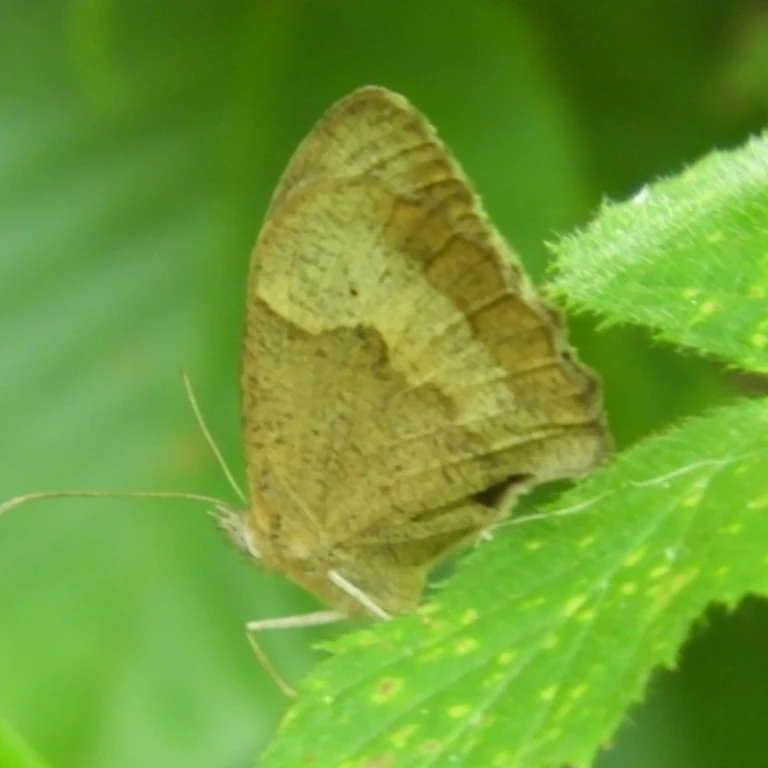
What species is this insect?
Maniola jurtina
